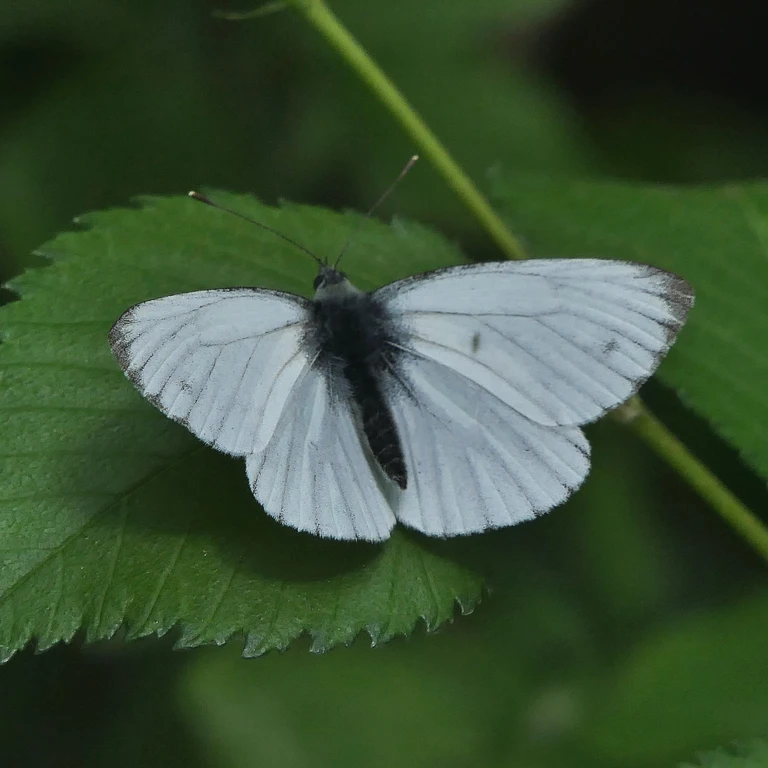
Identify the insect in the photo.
Pieris napi
